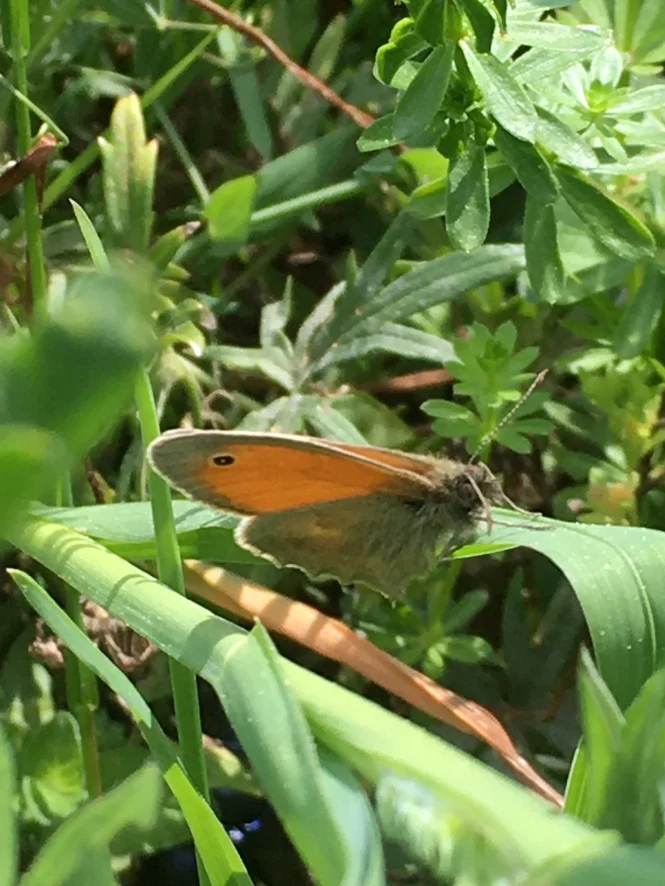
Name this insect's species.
Coenonympha pamphilus
